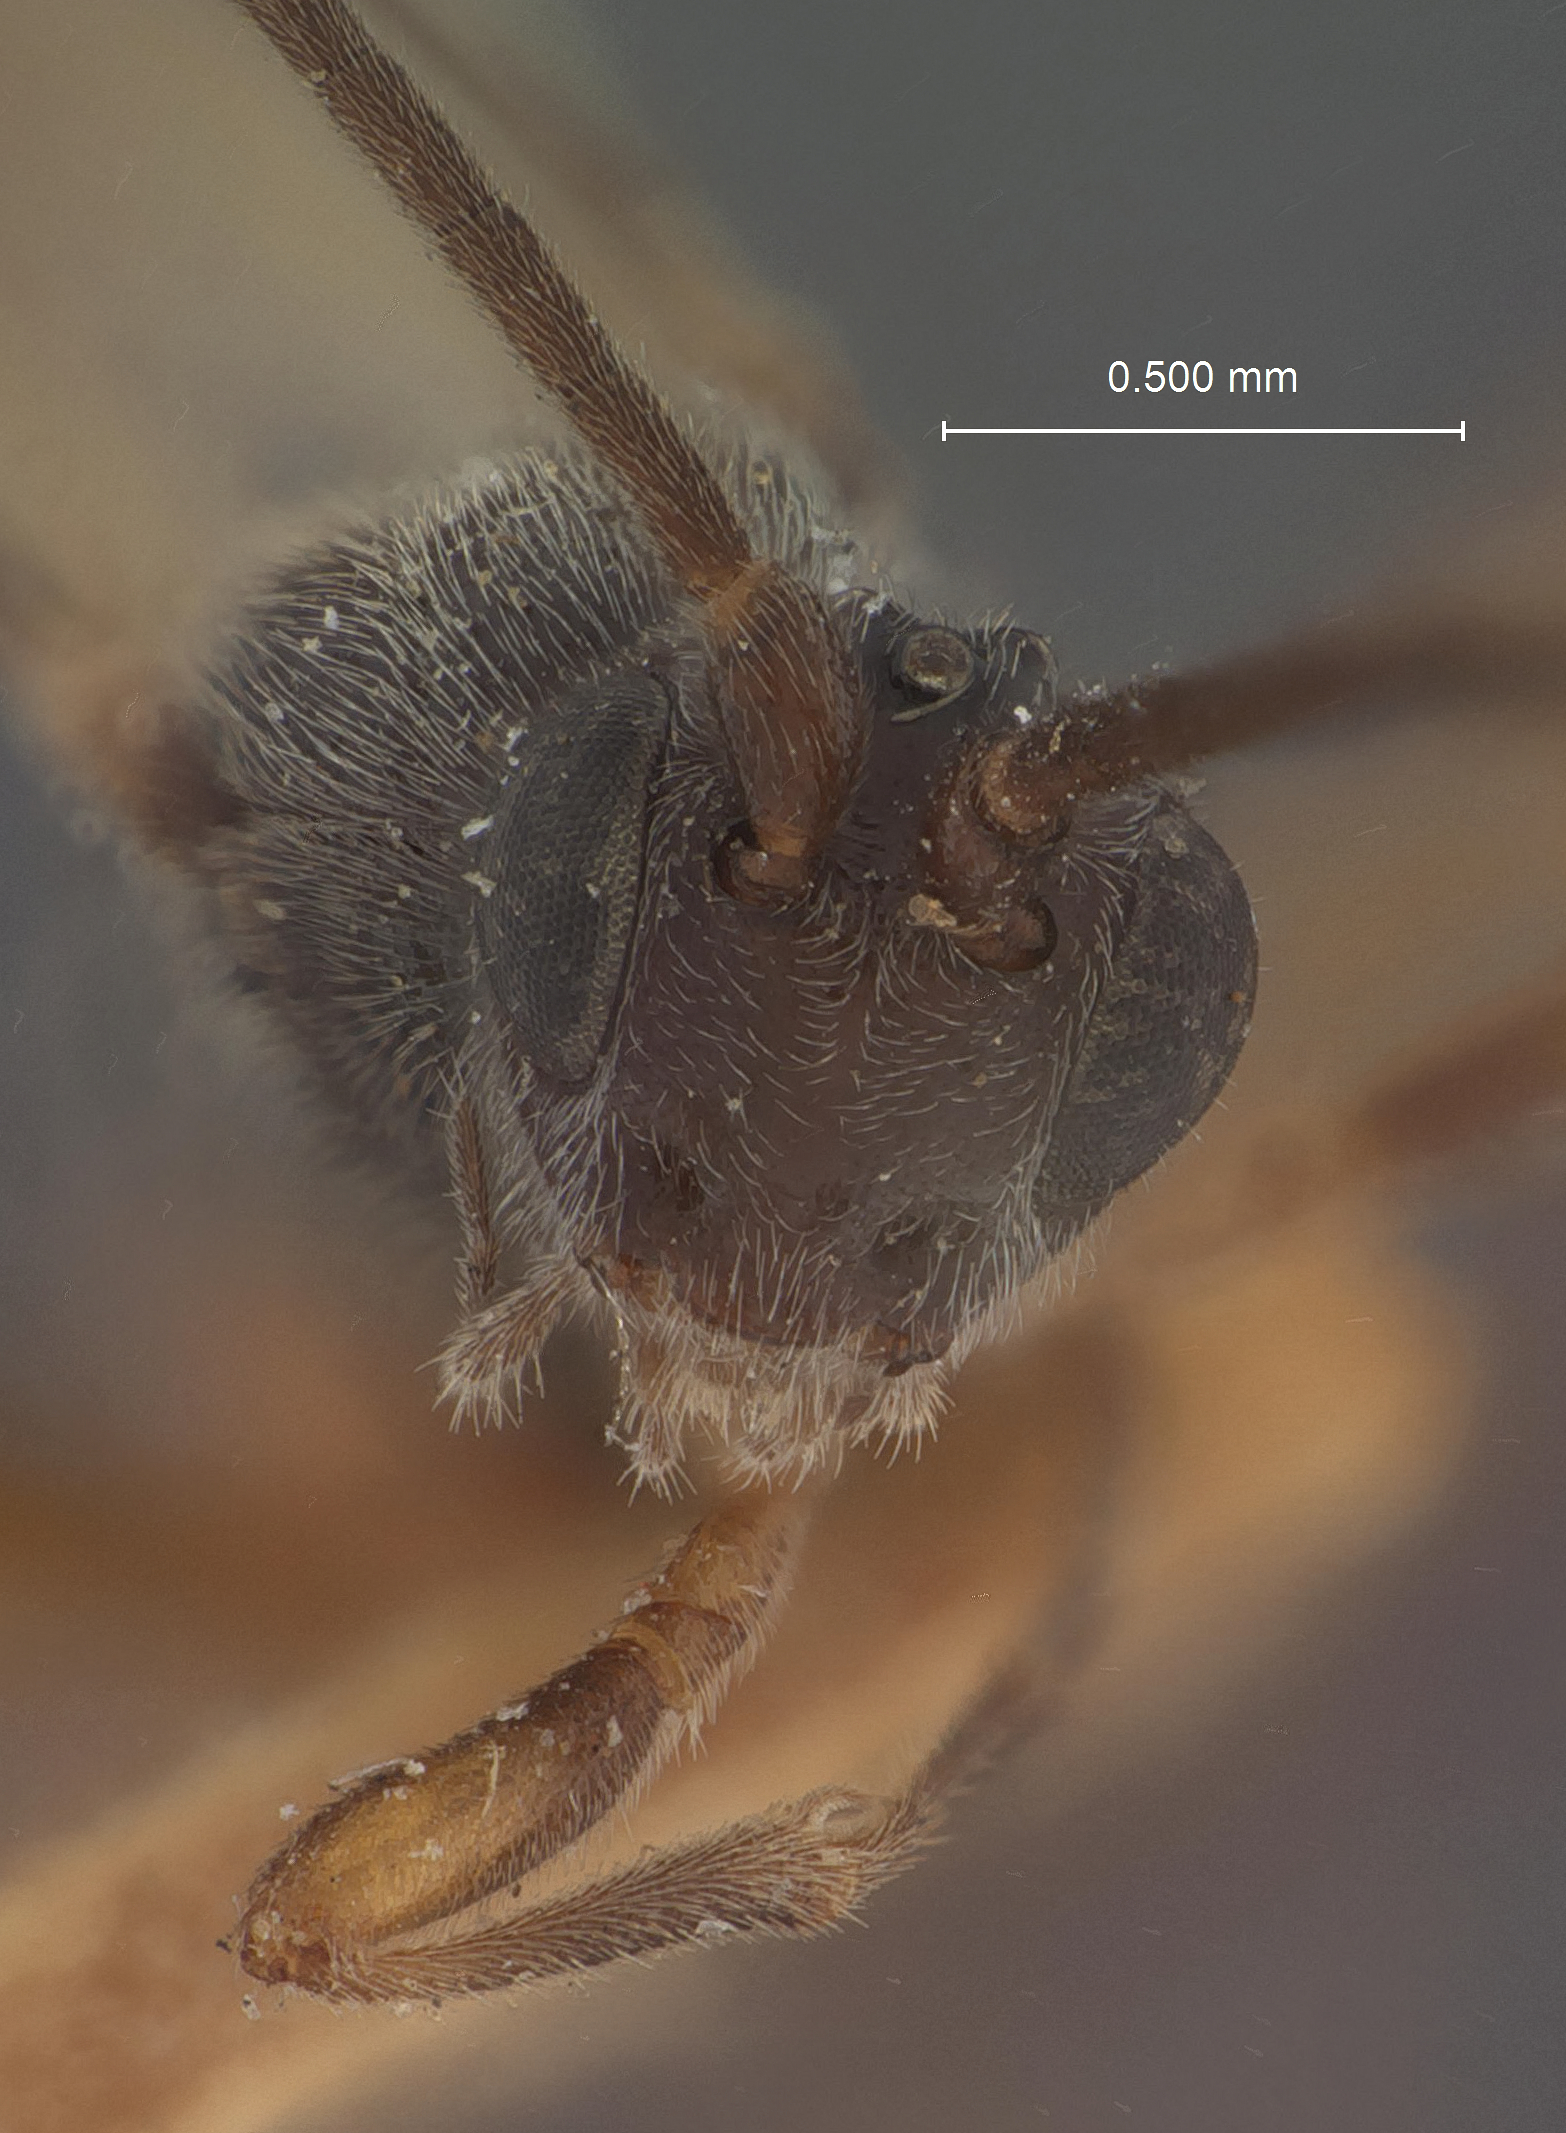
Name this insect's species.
Orgilus politus
